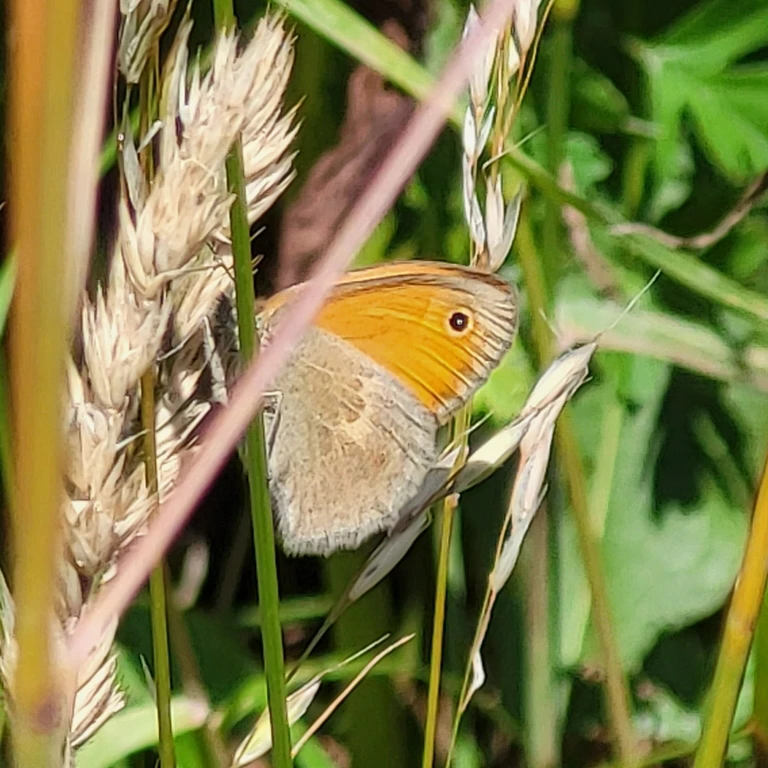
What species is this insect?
Coenonympha pamphilus
